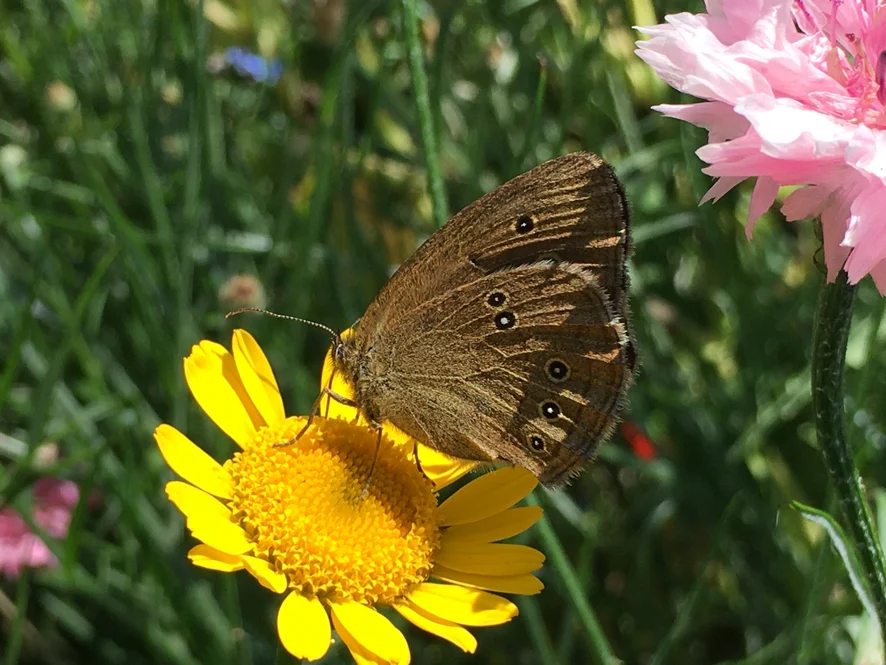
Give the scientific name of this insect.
Aphantopus hyperantus
